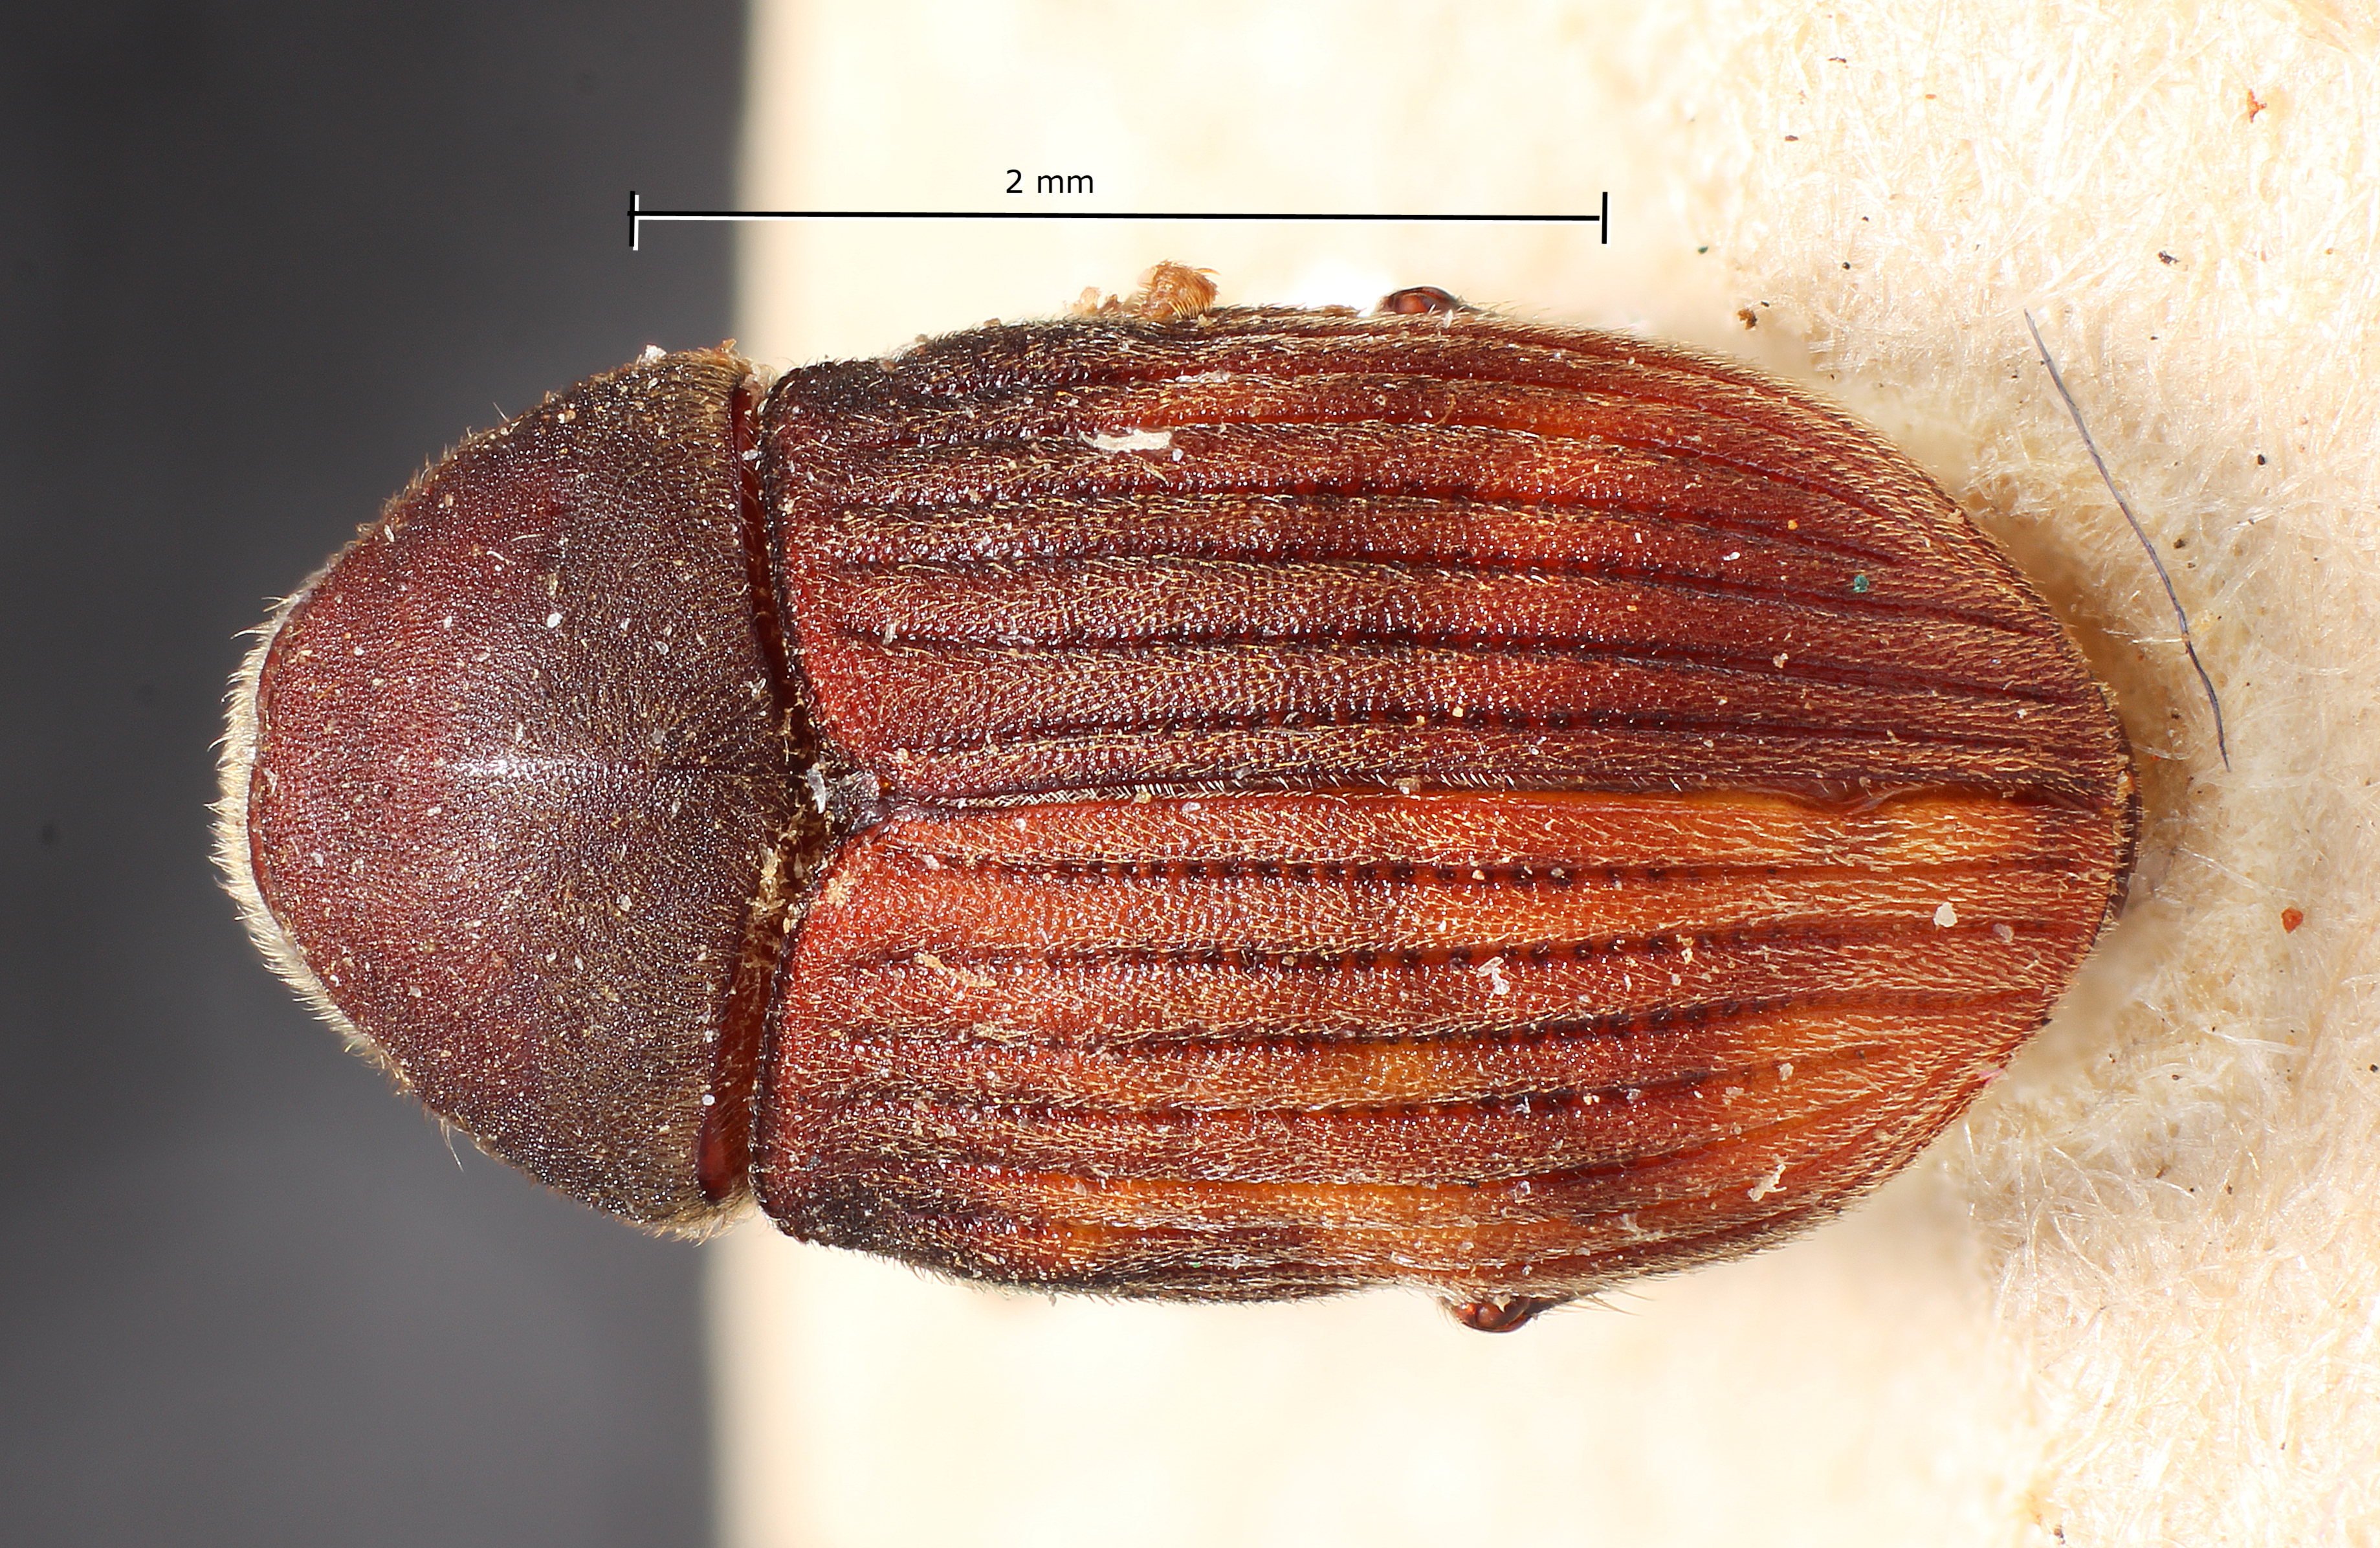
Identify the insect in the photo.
Phrixosoma magna
